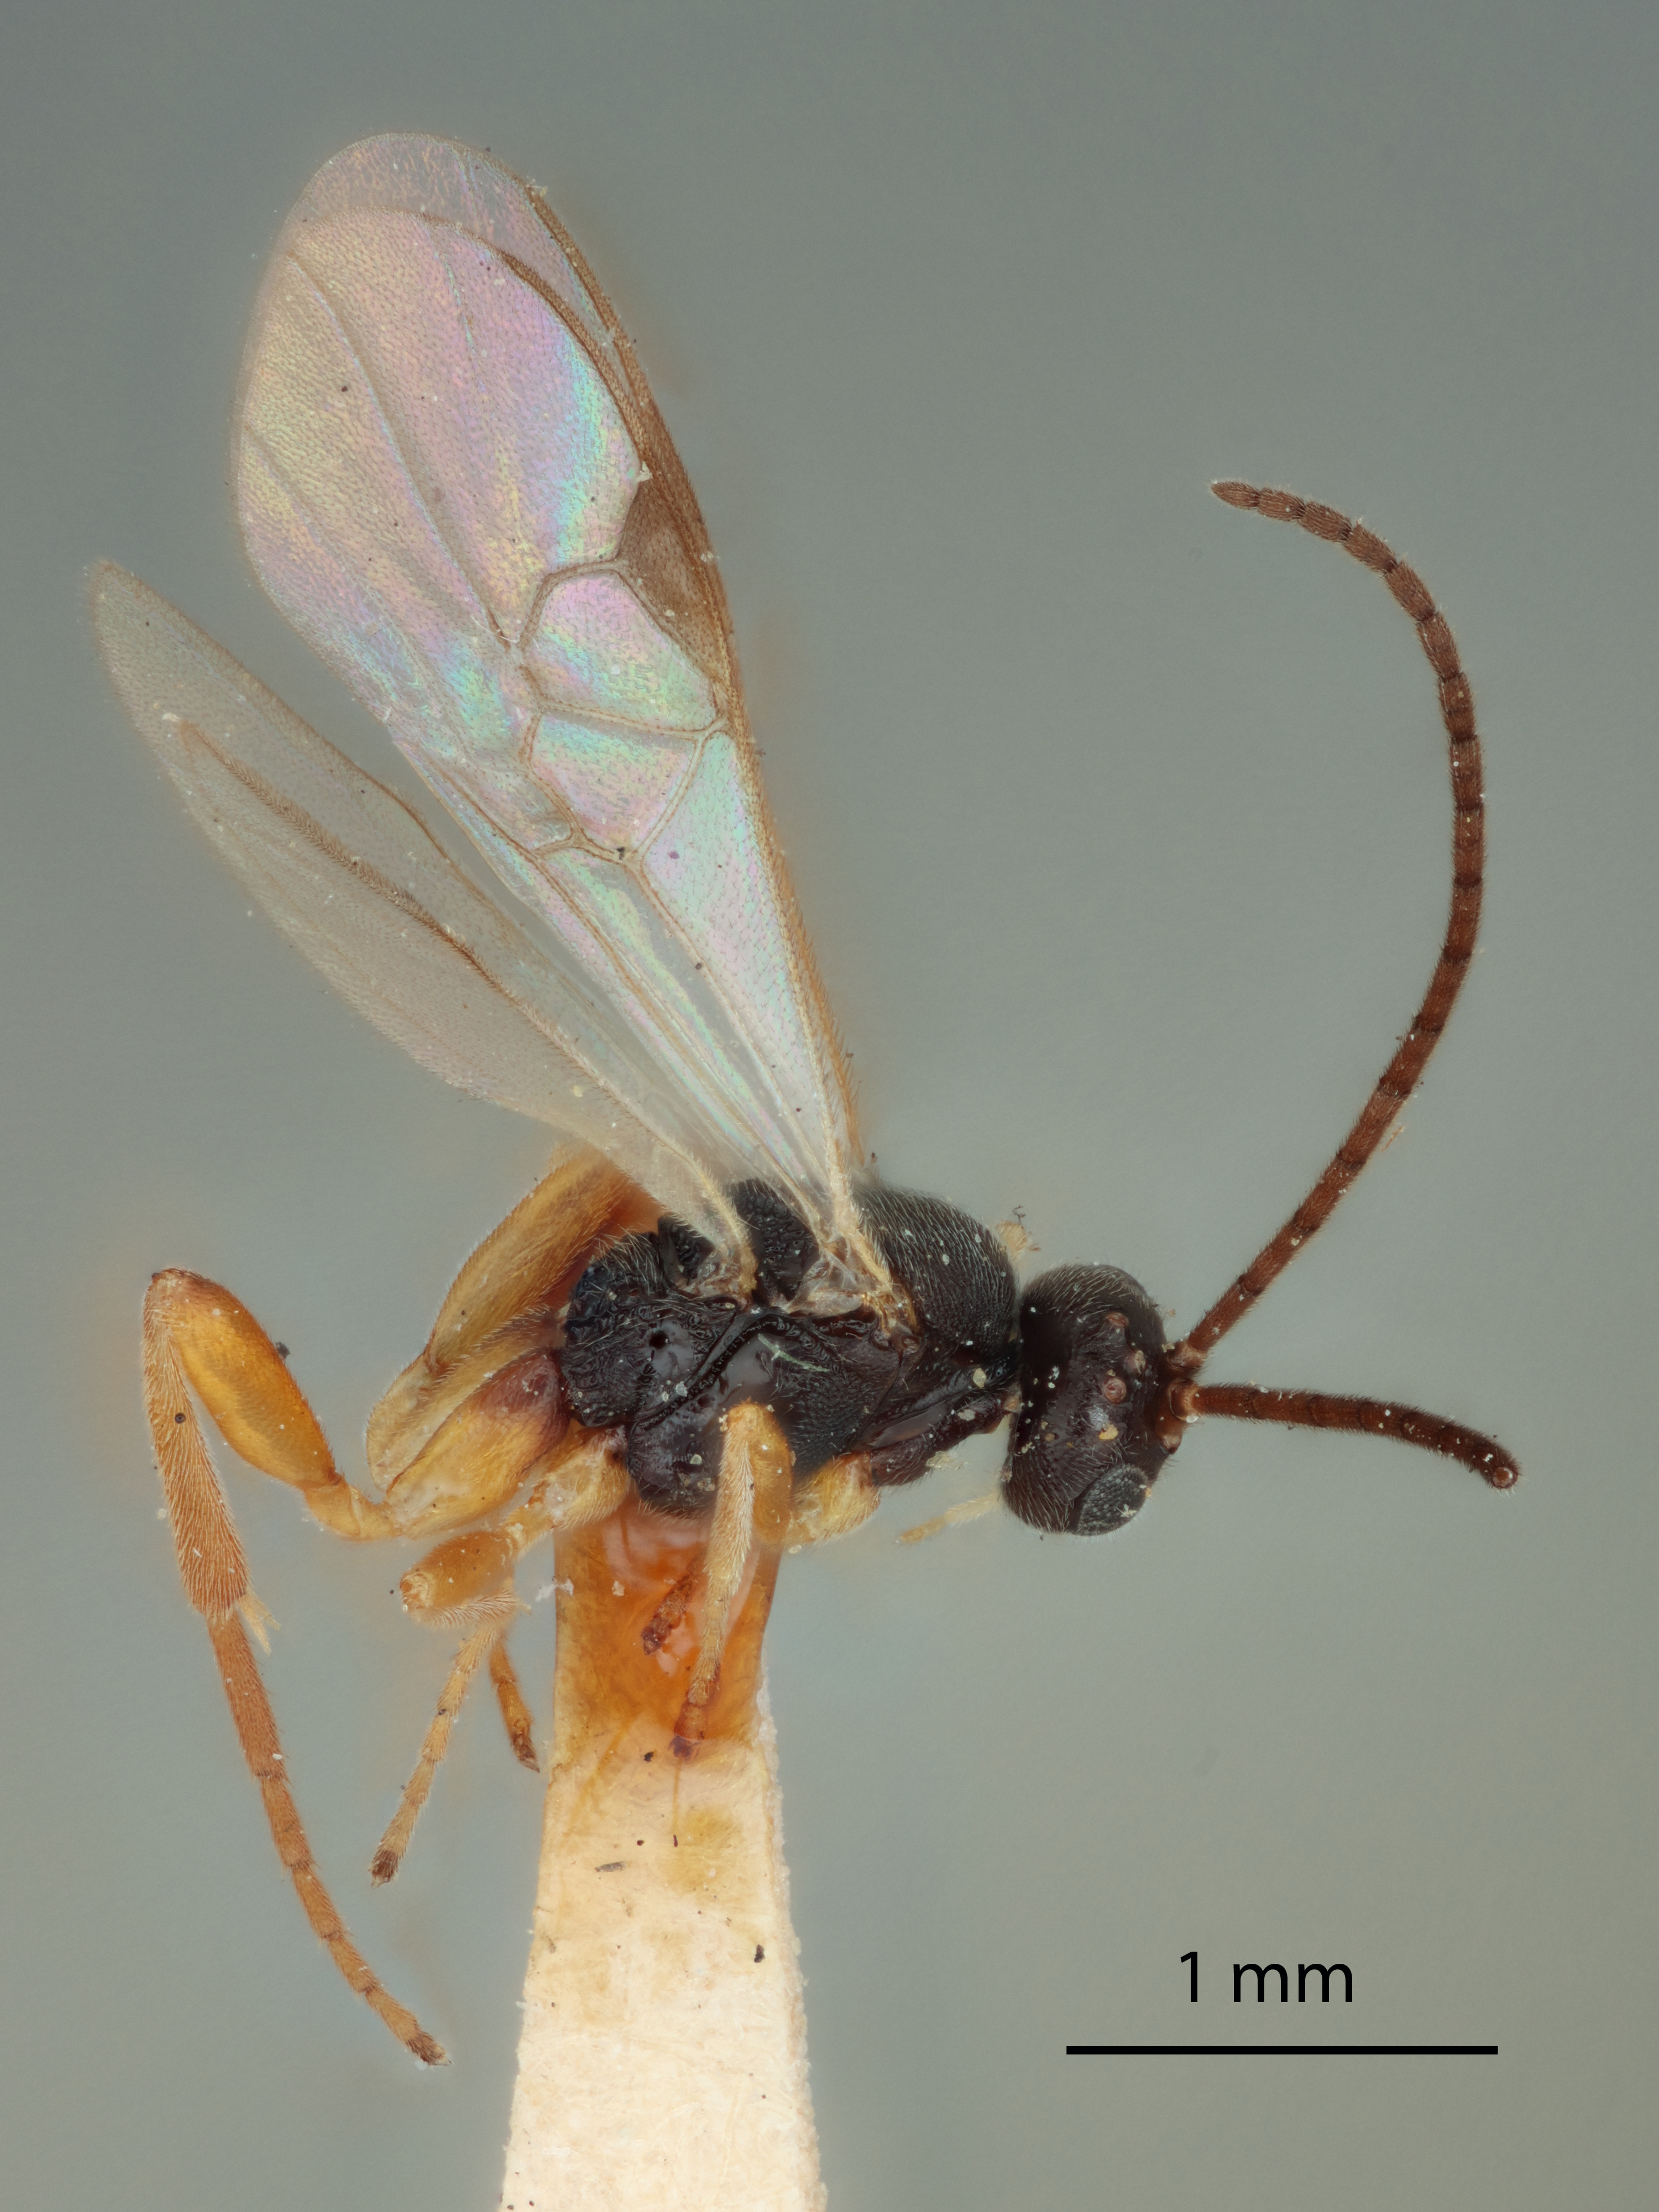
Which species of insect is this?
Apanteles diacrisiae
